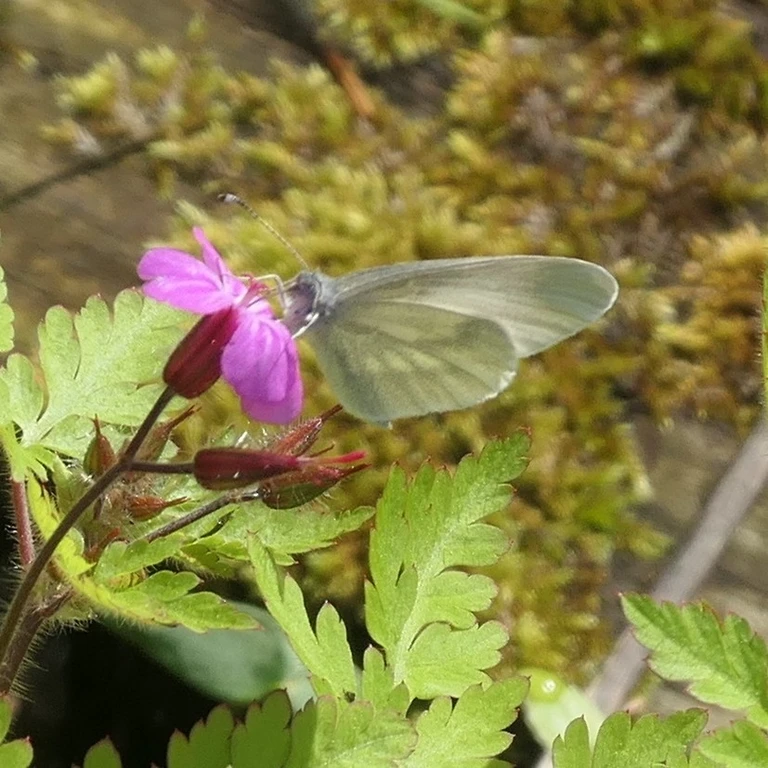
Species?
Leptidea sinapis/juvernica
